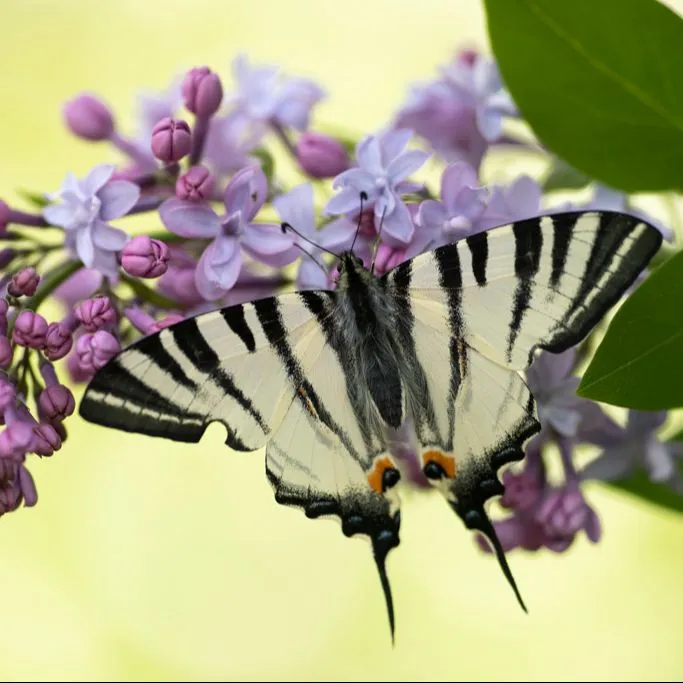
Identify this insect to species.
Iphiclides podalirius
